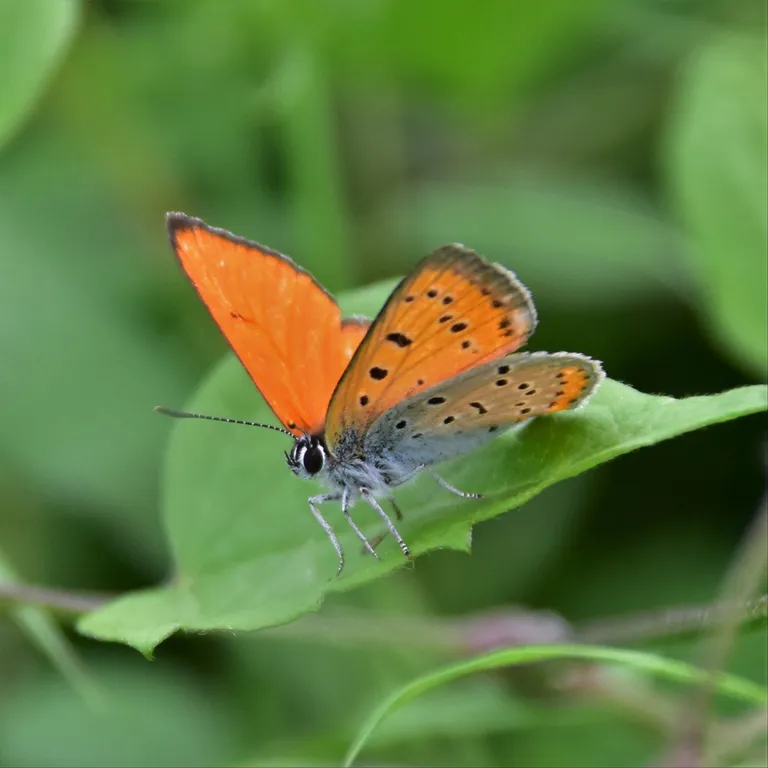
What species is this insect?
Lycaena dispar
